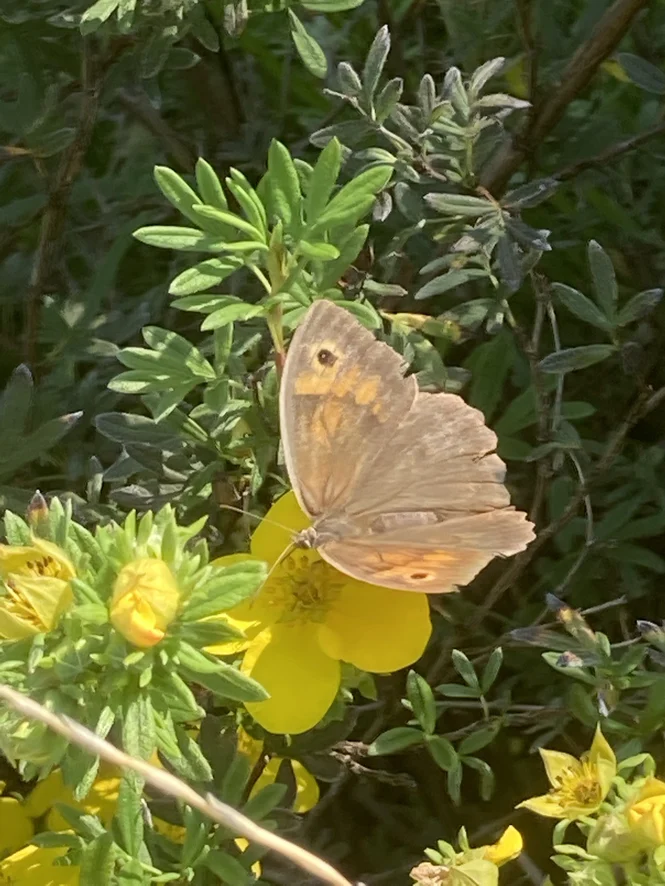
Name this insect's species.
Maniola jurtina
